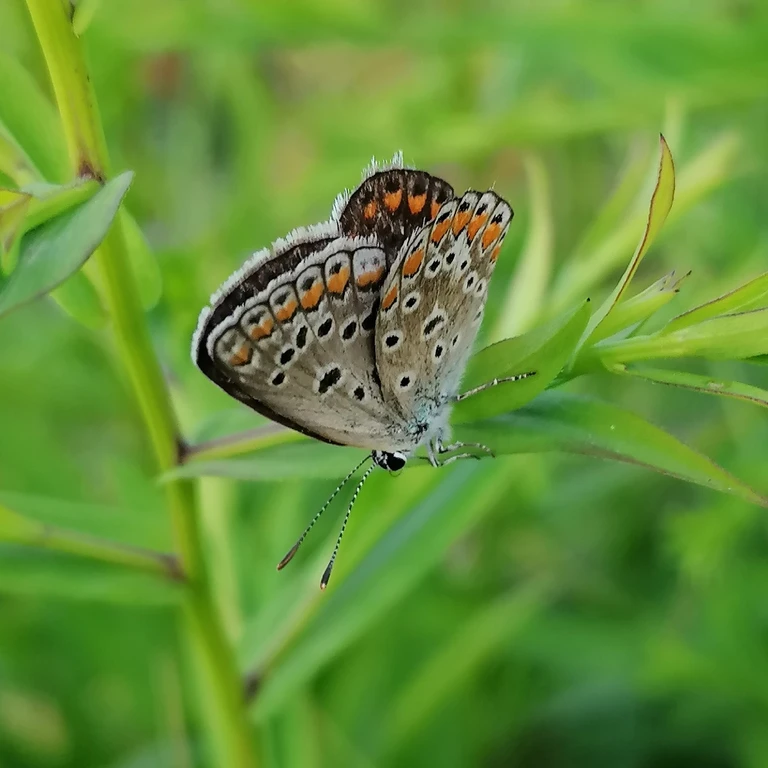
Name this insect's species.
Polyommatus icarus
